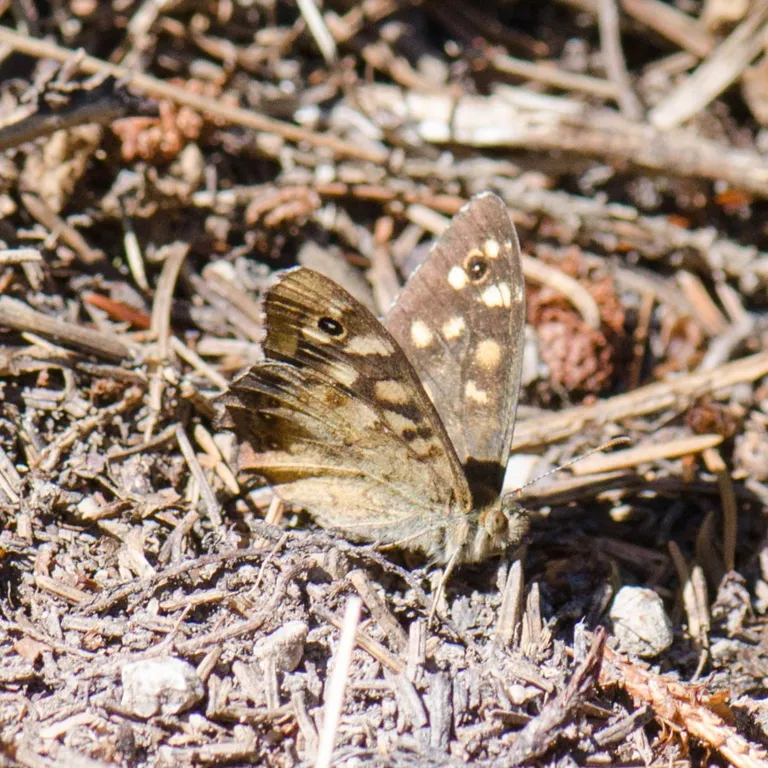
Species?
Pararge aegeria
